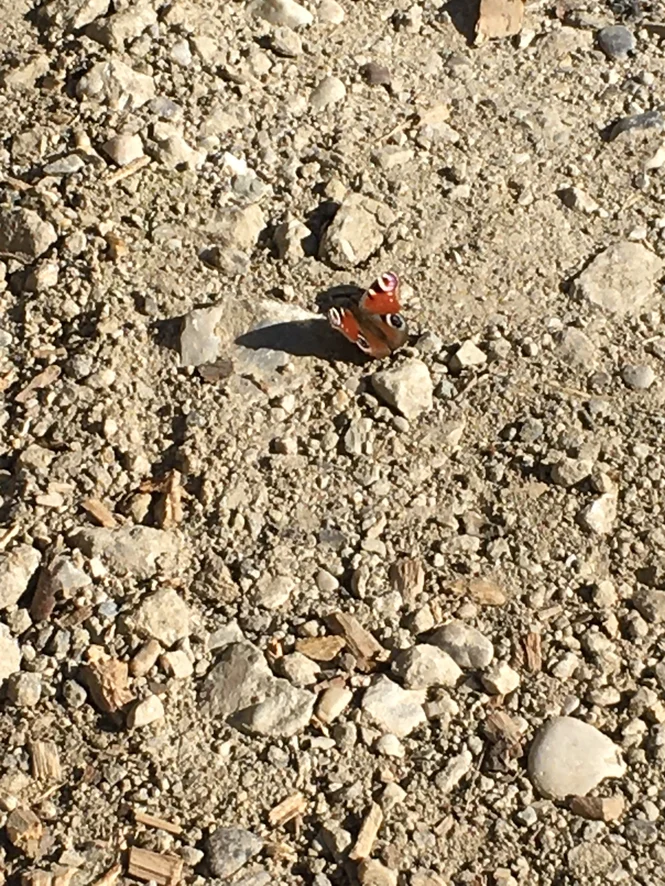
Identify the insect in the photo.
Aglais io
